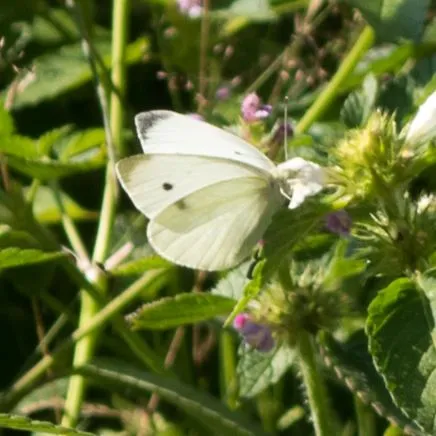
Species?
Pieris rapae
